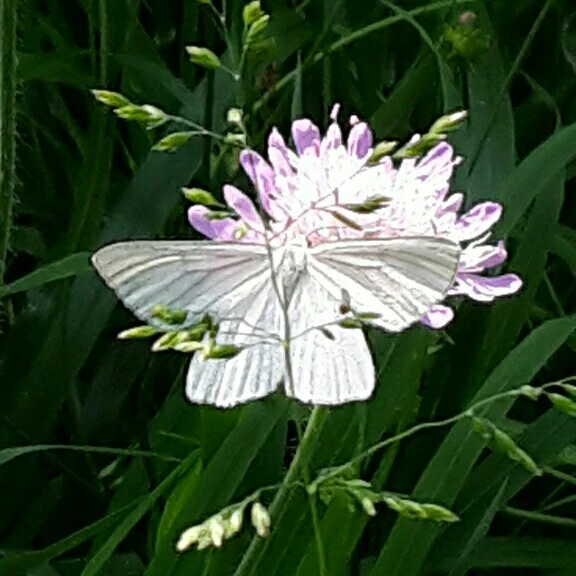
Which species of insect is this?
Siona lineata
